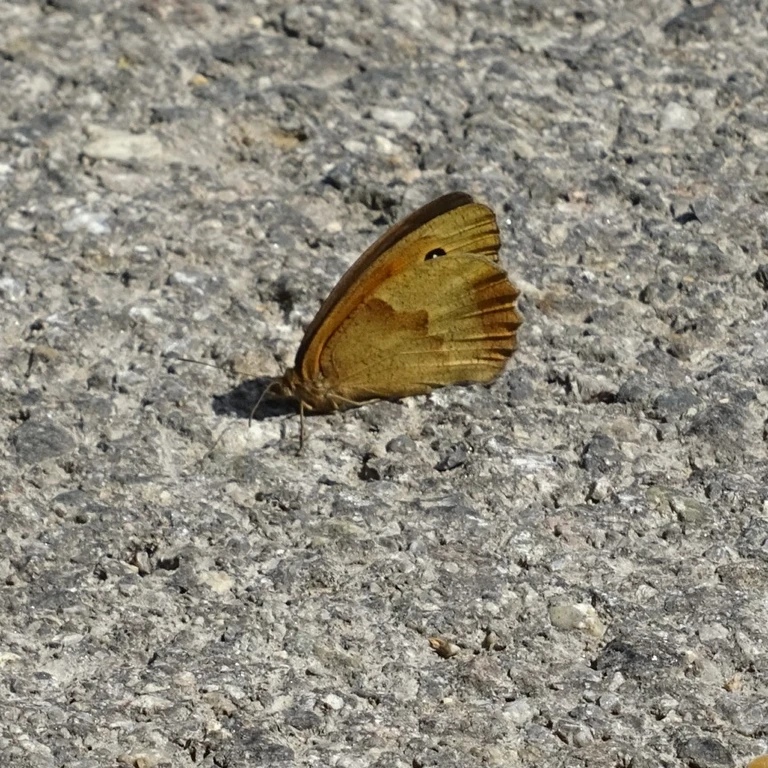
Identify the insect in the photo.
Maniola jurtina
